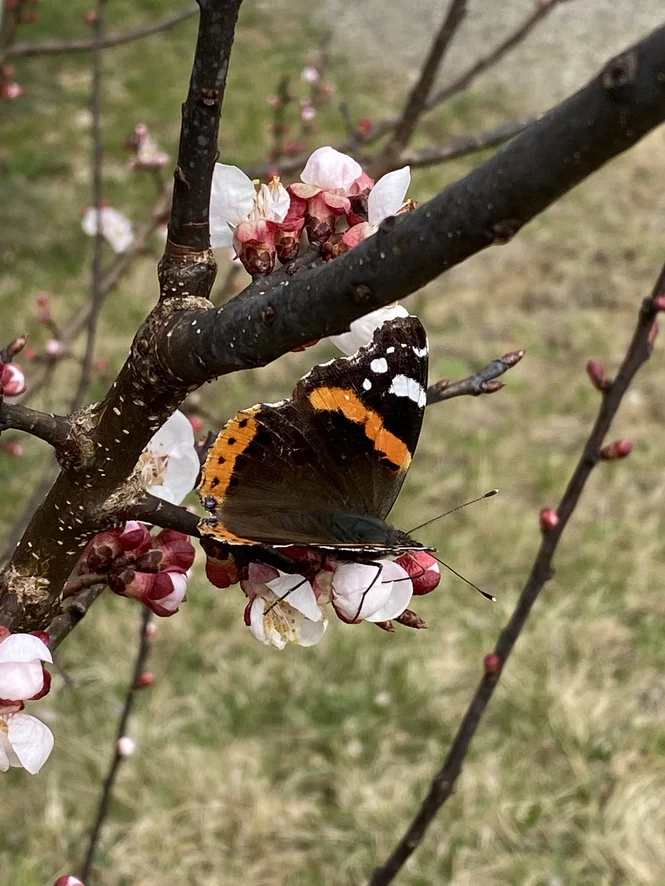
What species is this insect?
Vanessa atalanta
